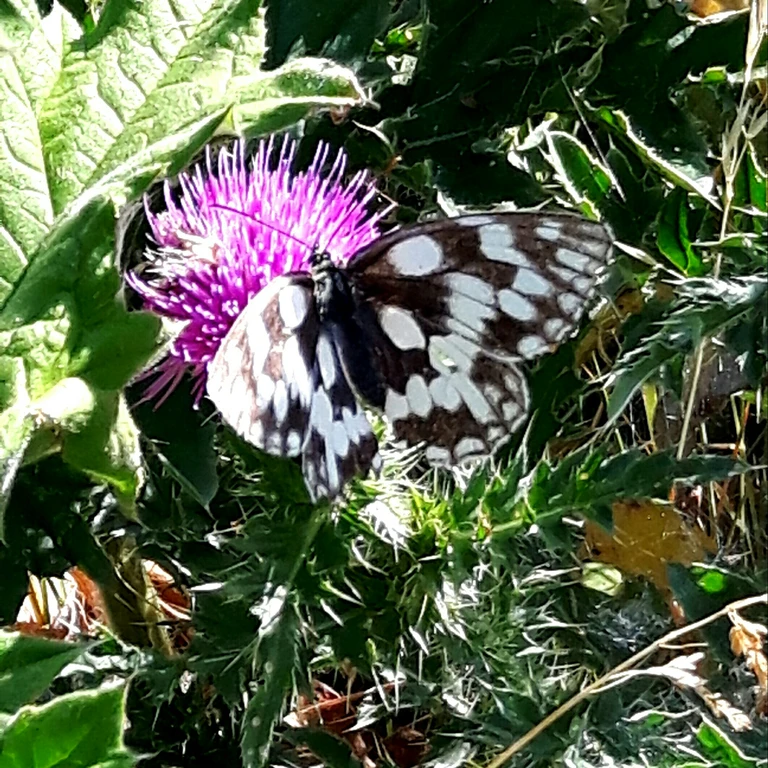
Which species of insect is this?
Melanargia galathea
